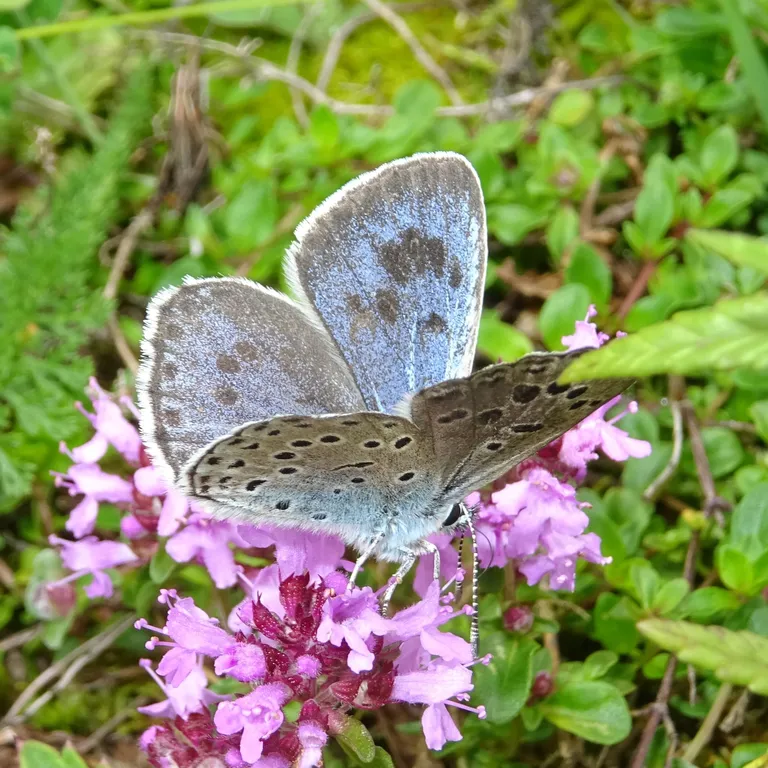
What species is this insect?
Phengaris arion (also Maculinea arion)
